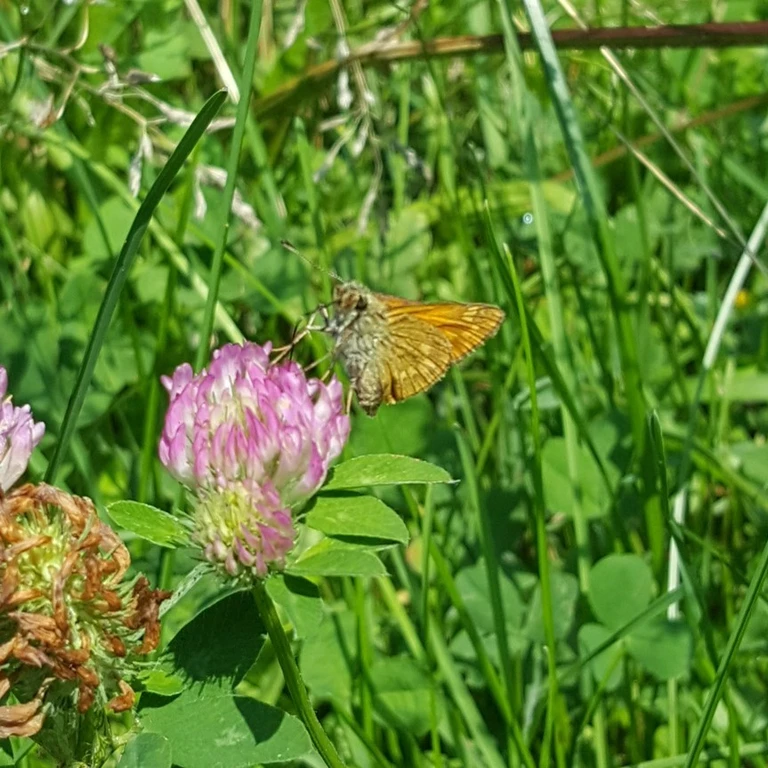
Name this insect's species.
Ochlodes sylvanus (also Ochlodes venata)
